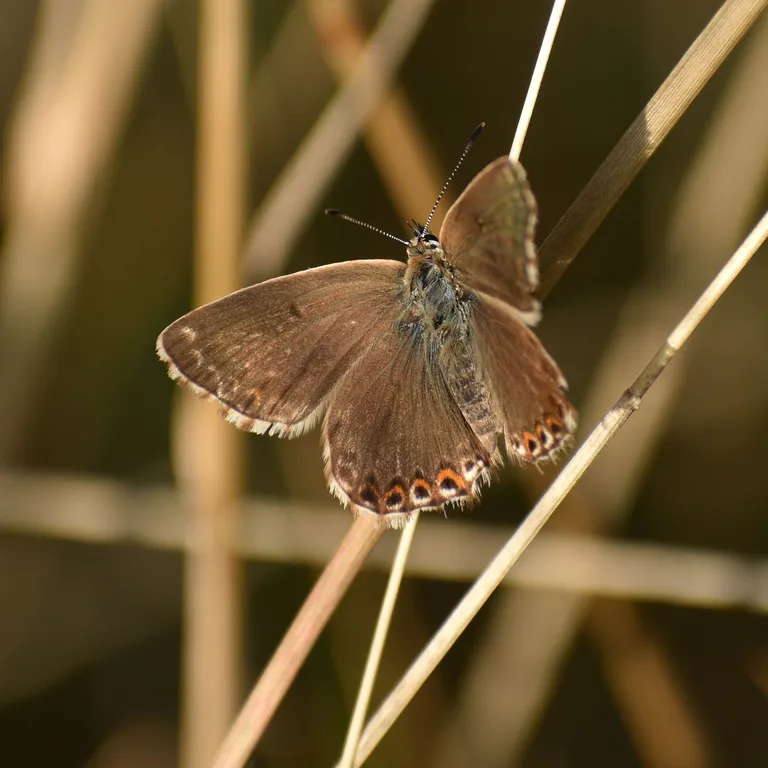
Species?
Lysandra coridon
